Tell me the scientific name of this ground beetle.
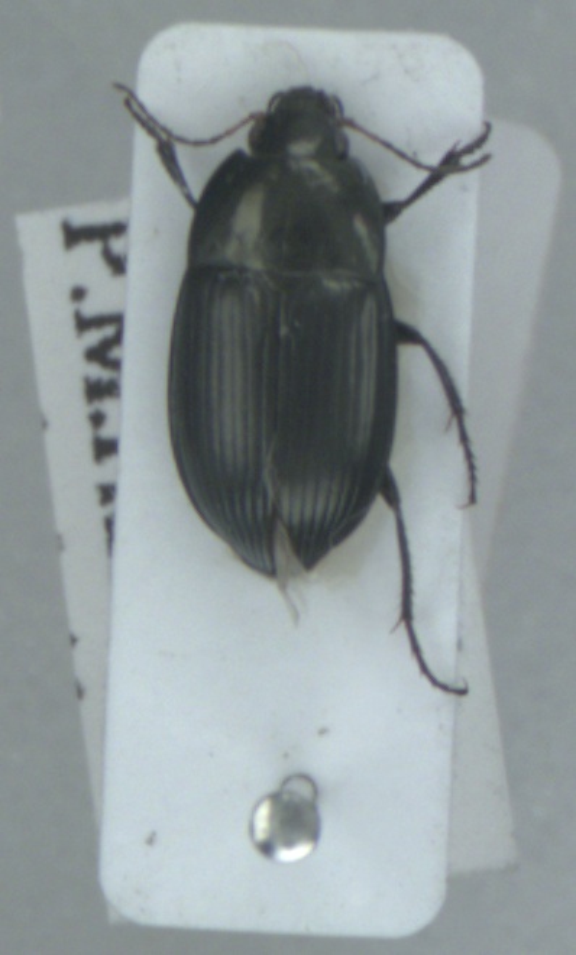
Amara ovata
